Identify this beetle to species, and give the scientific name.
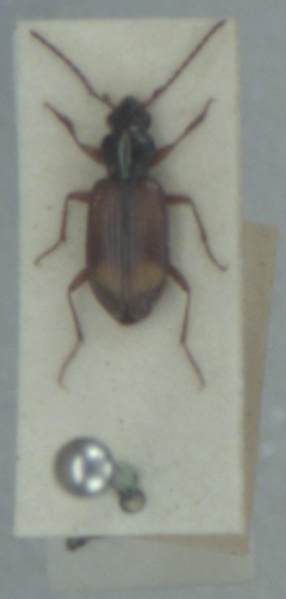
Bembidion saxatile
